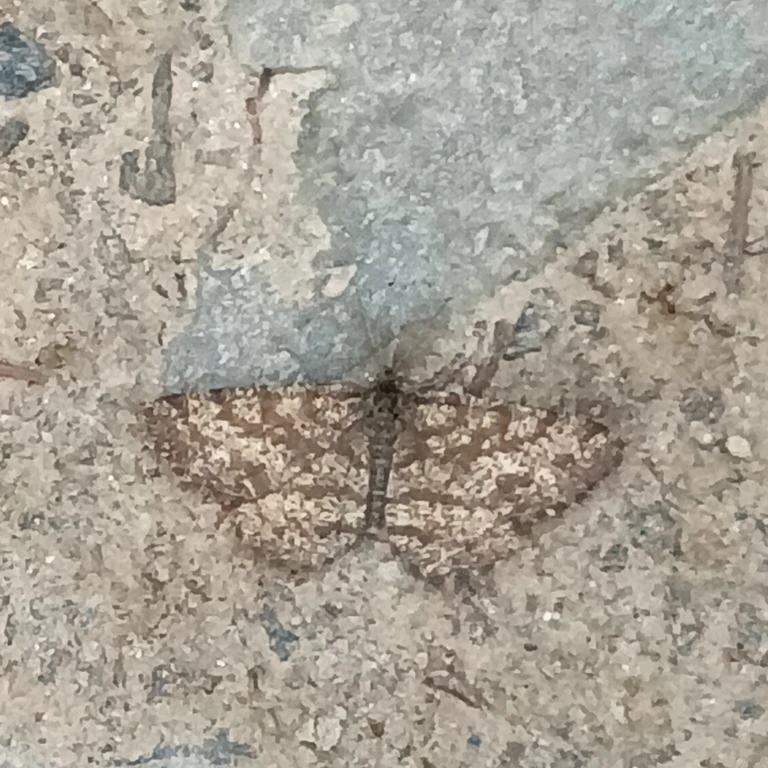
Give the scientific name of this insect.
Ematurga atomaria
